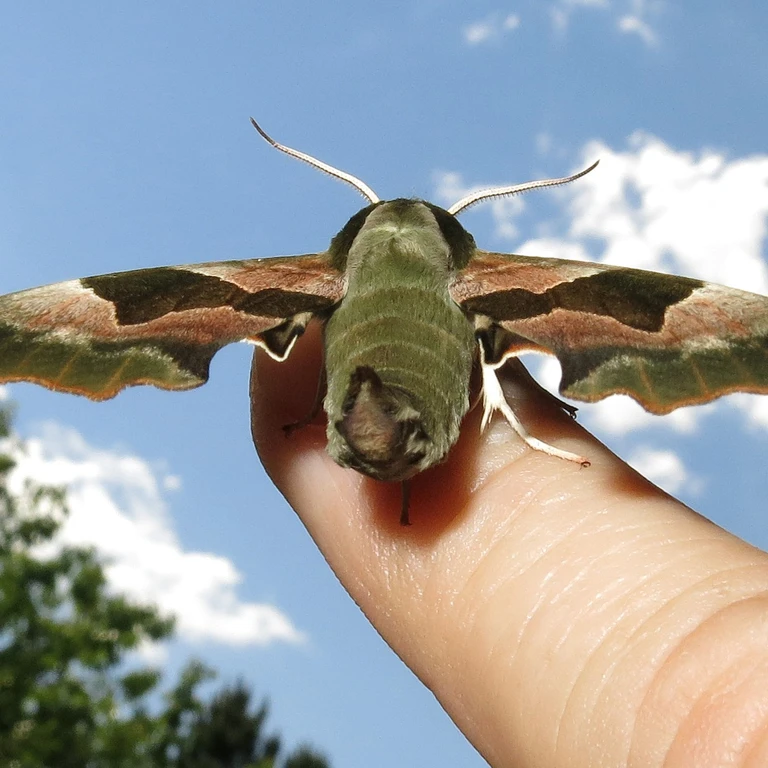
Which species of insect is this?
Mimas tiliae
